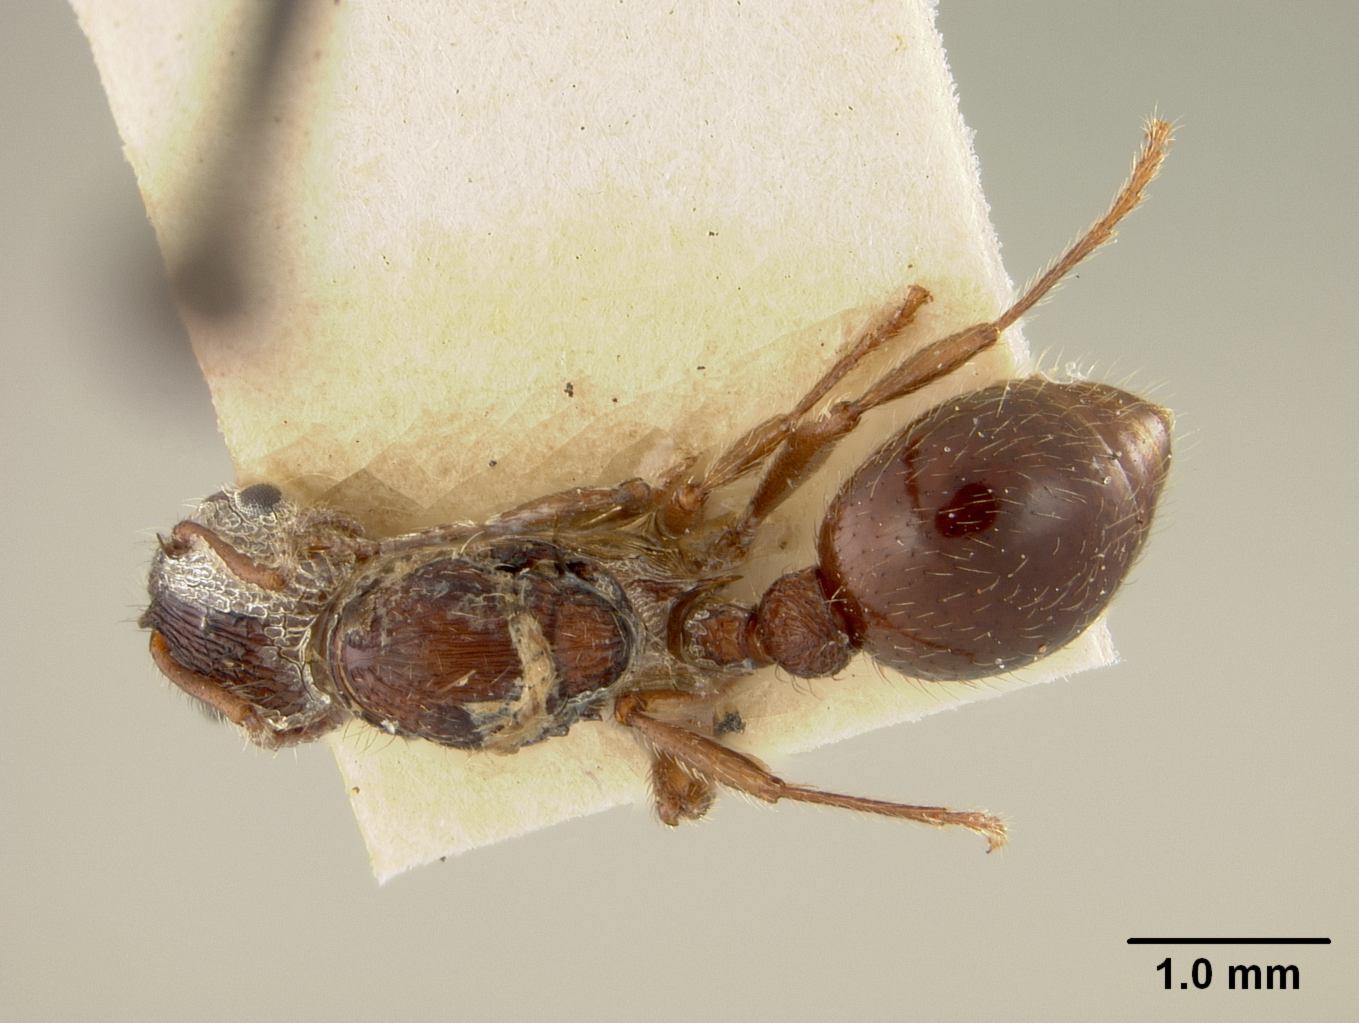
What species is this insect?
Myrmica mexicana
